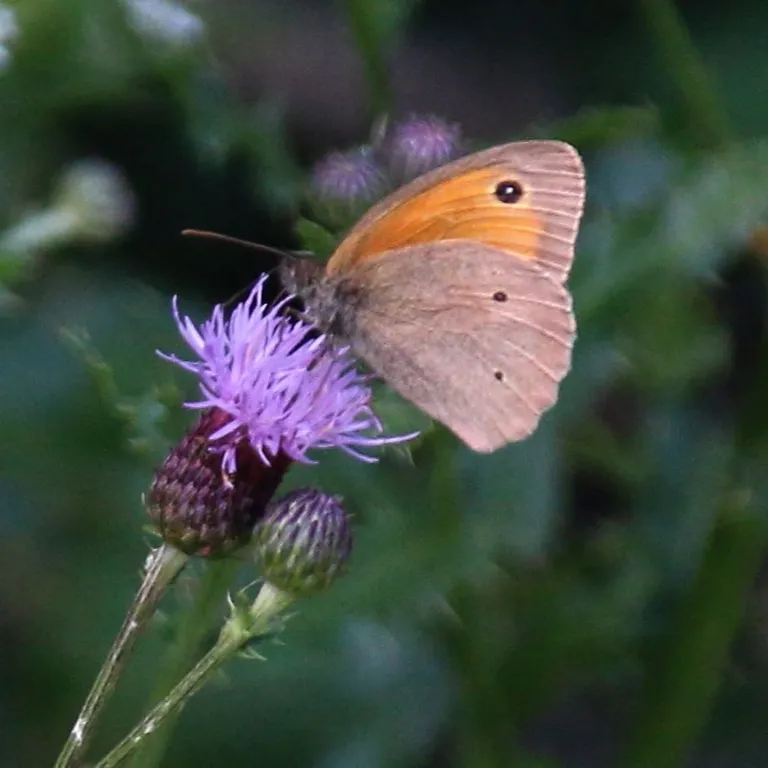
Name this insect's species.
Maniola jurtina
